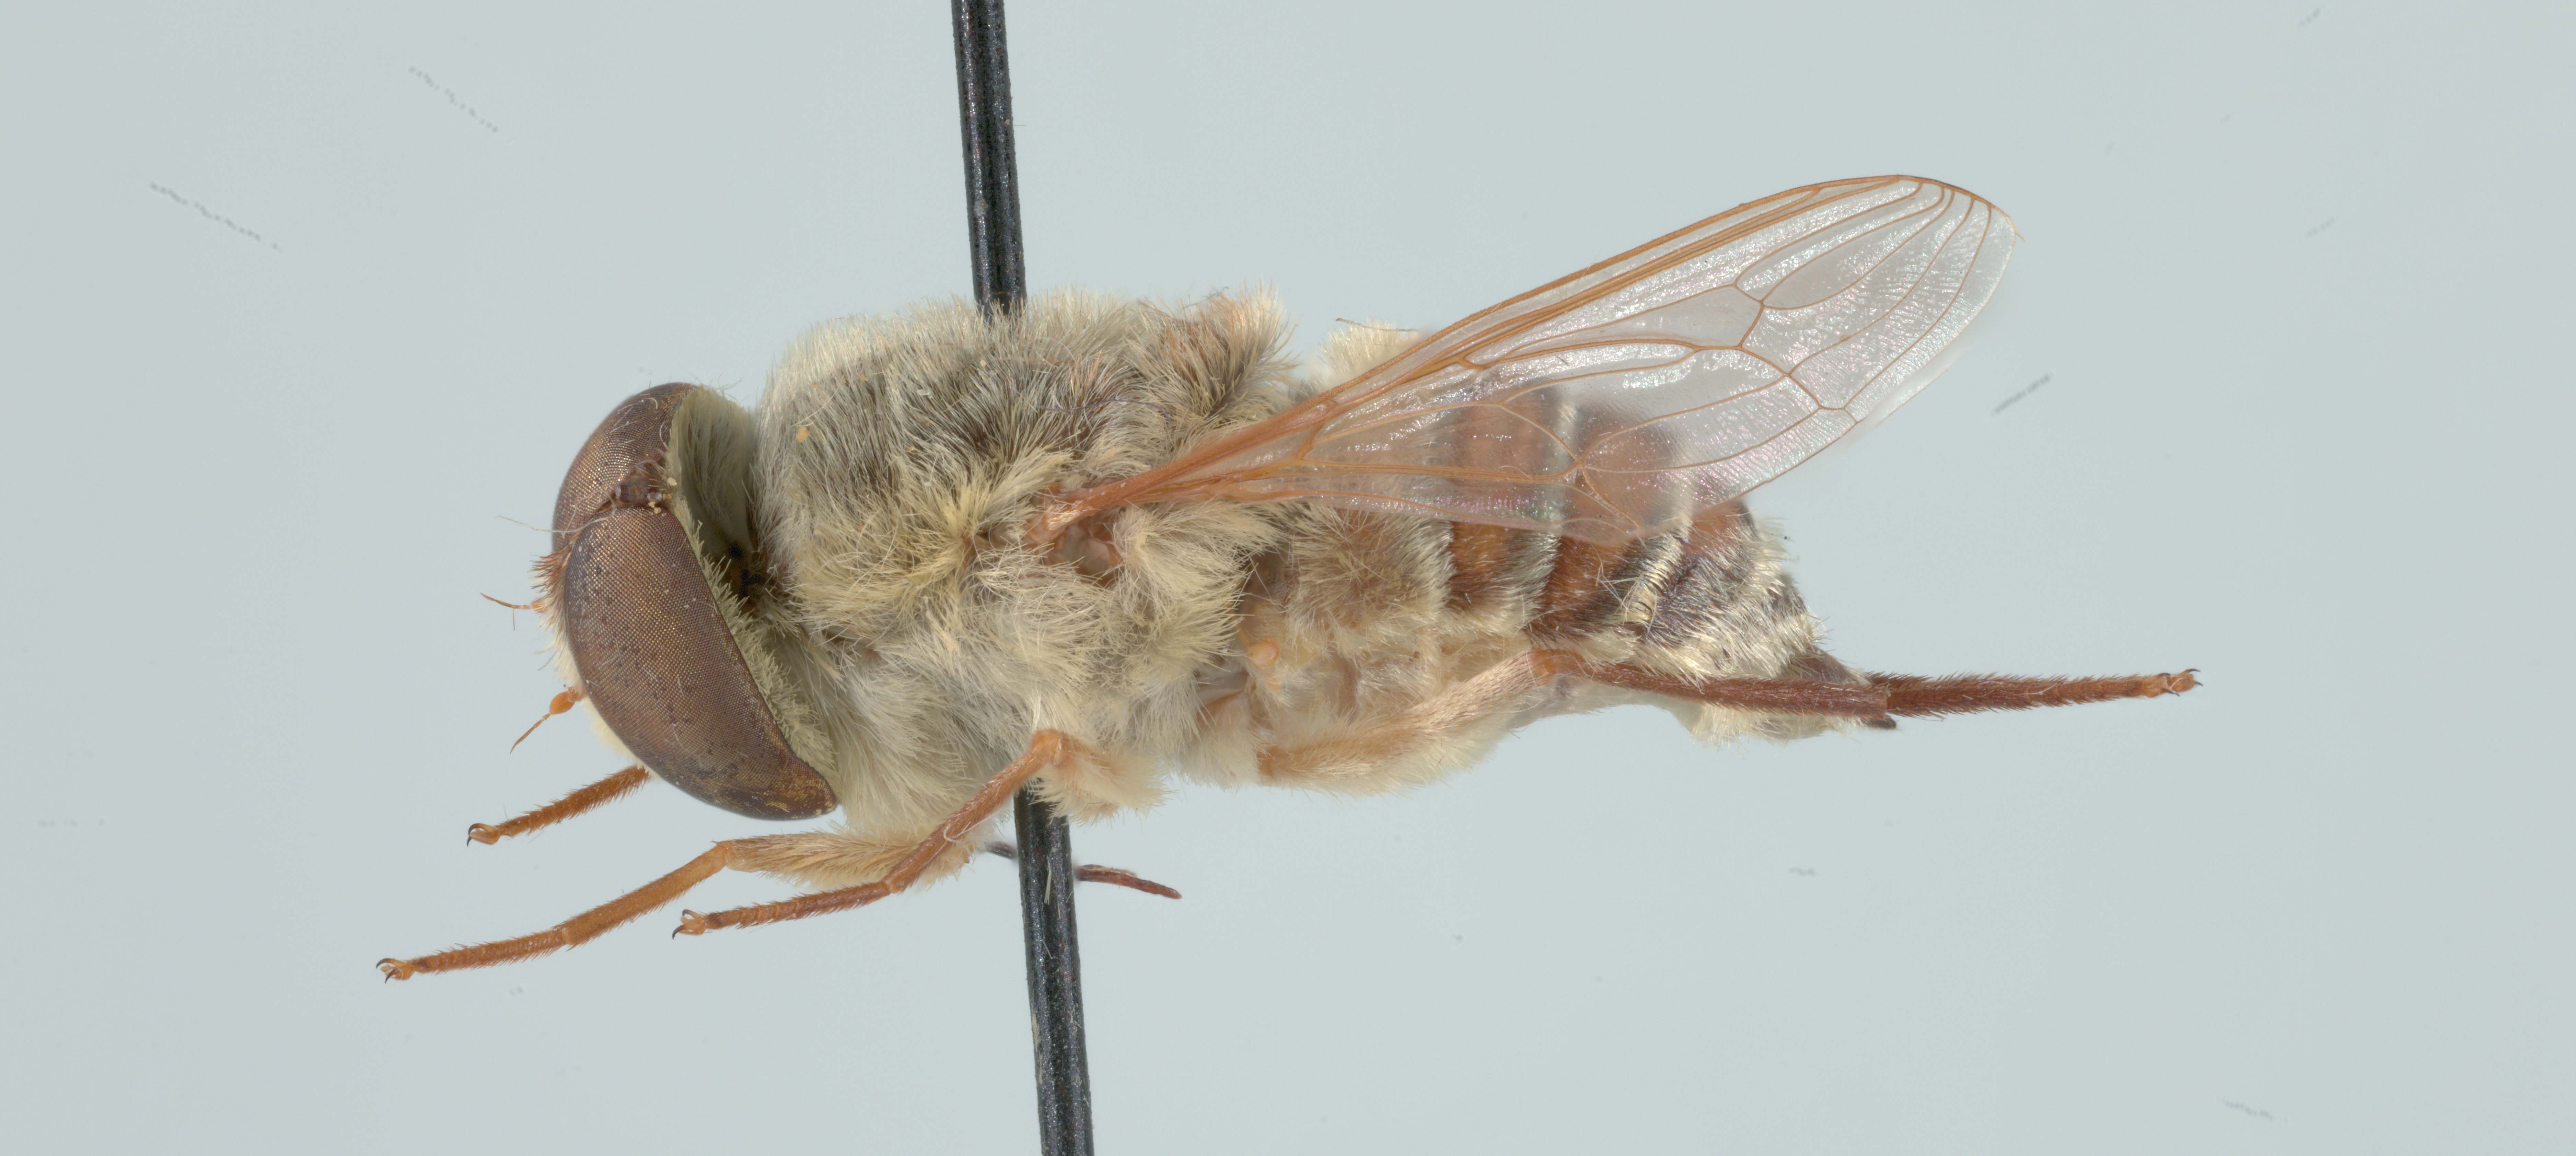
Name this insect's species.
Neorhynchocephalus volaticus
